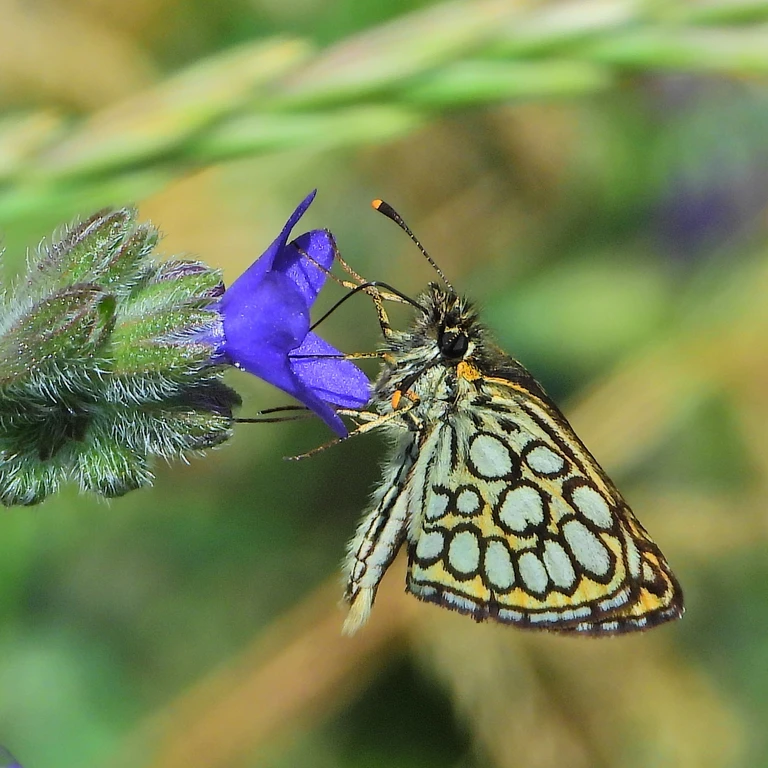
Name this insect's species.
Heteropterus morpheus
